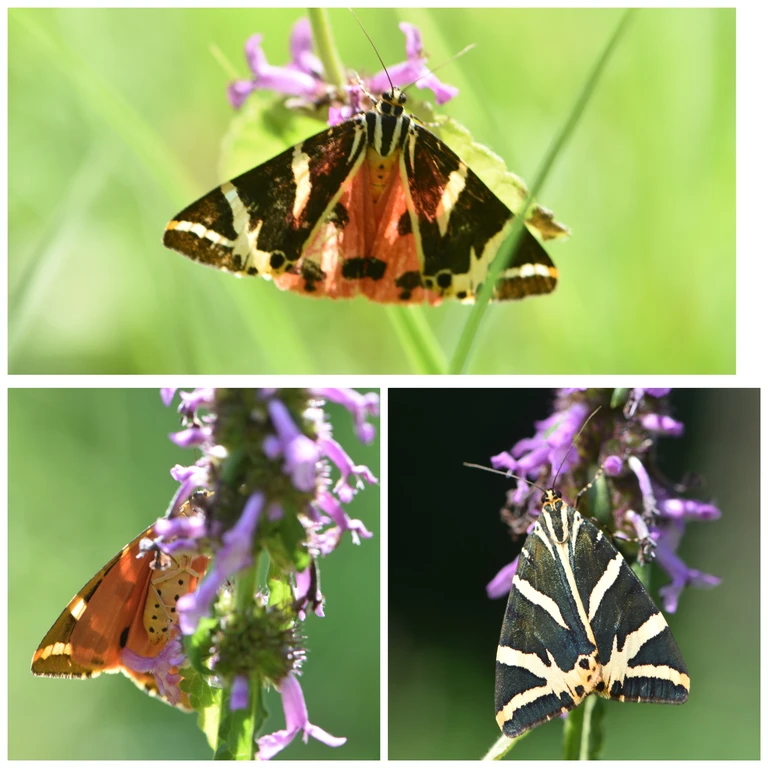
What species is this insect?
Euplagia quadripunctaria
